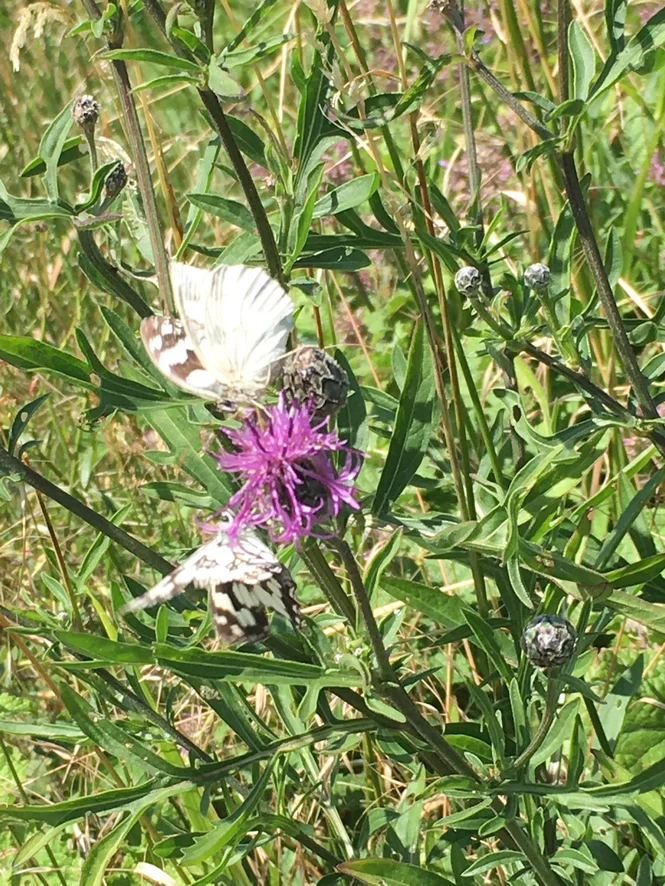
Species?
Melanargia galathea
